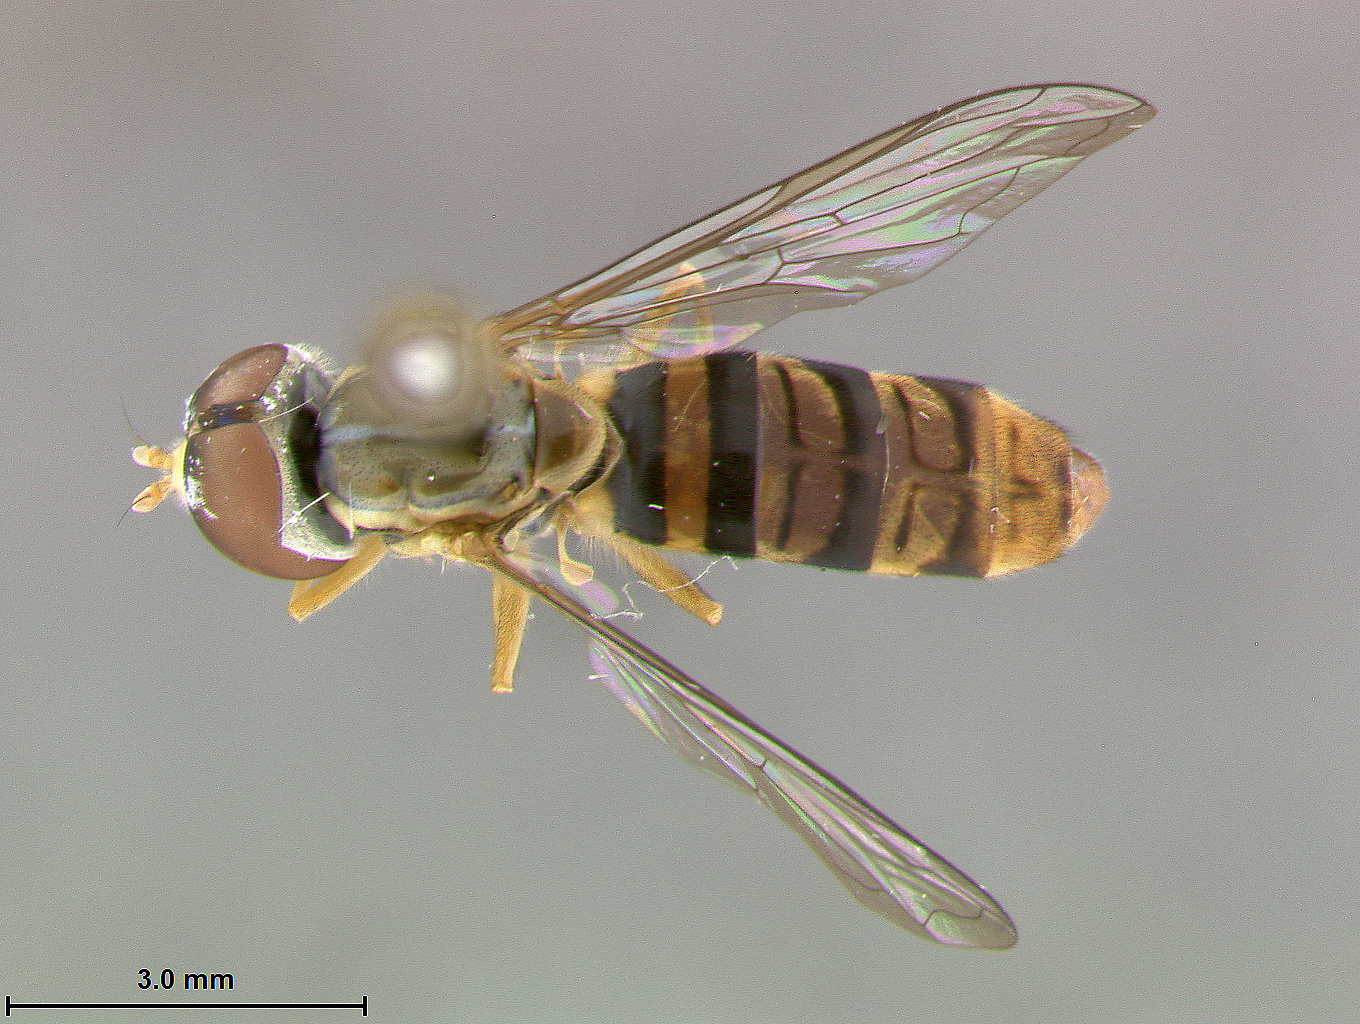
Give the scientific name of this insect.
Scaeva polita
